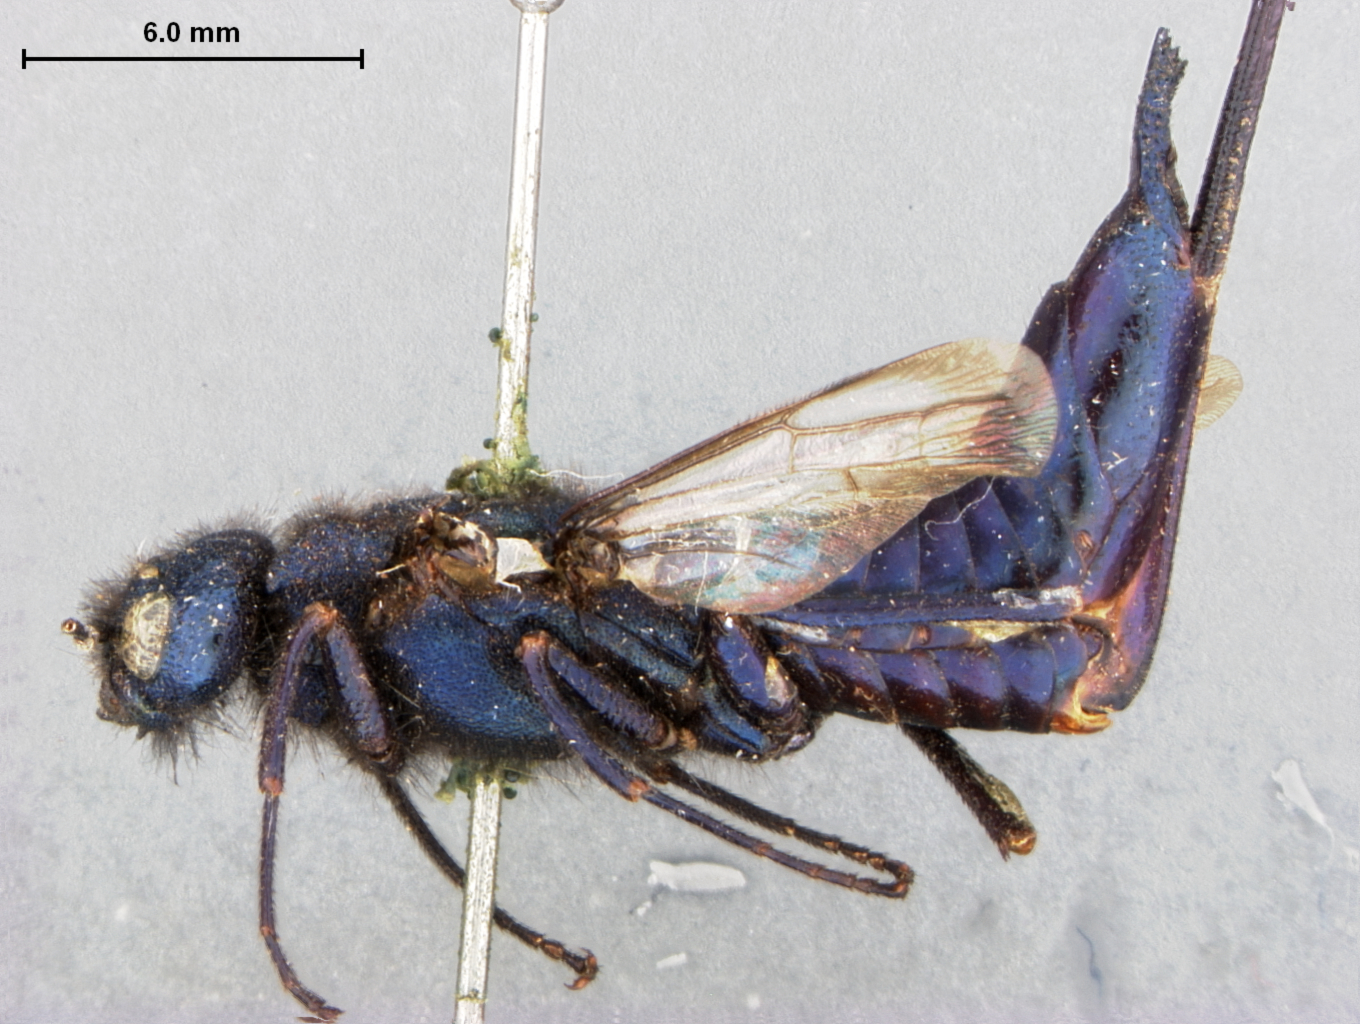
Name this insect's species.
Paururus californicus
